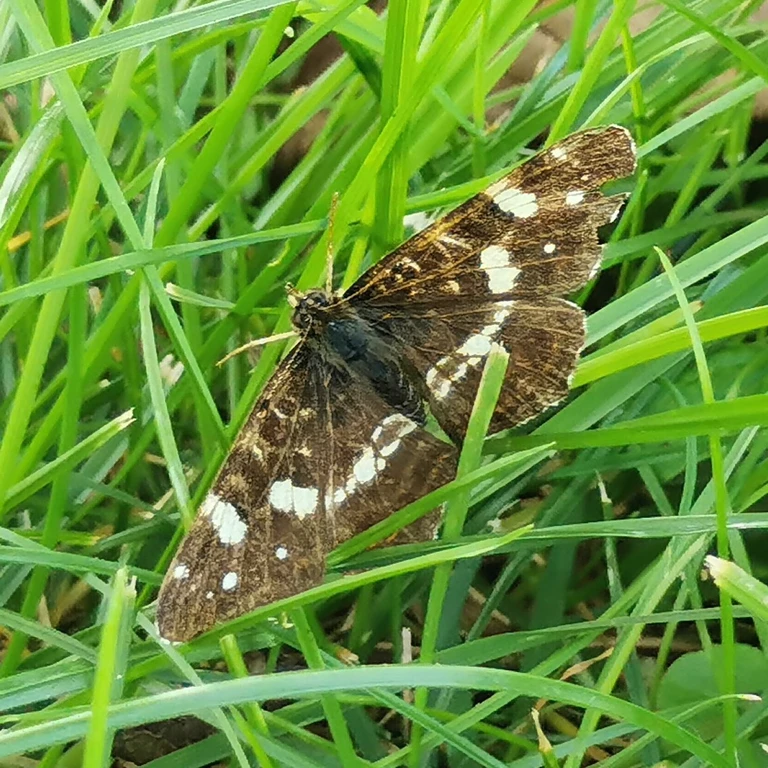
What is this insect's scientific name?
Araschnia levana
